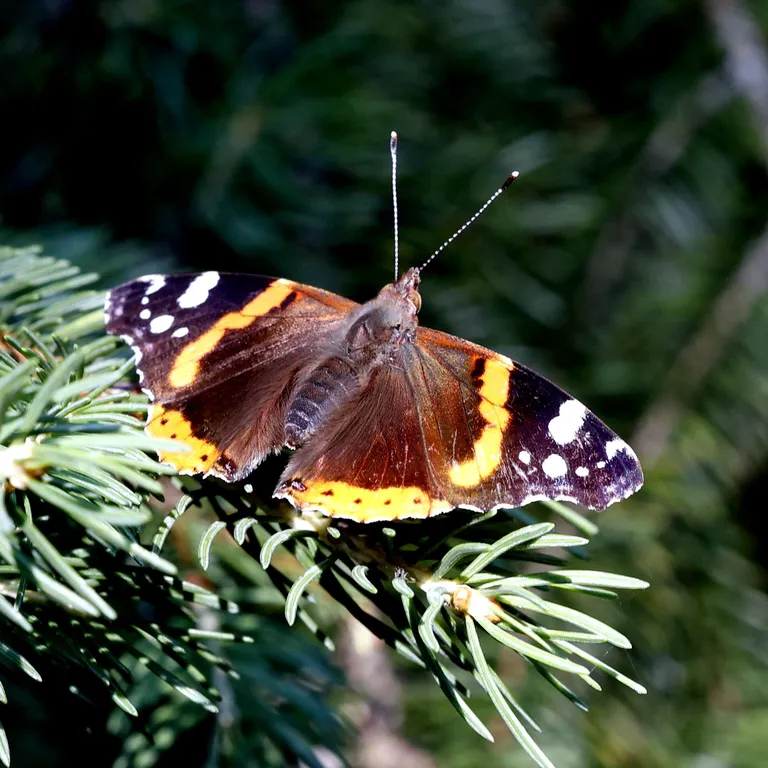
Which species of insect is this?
Vanessa atalanta
